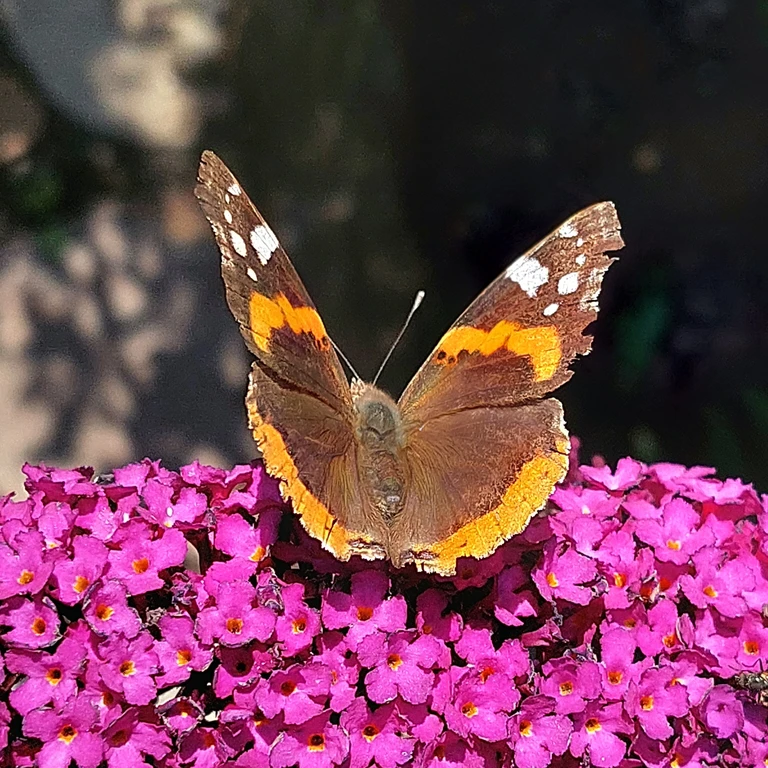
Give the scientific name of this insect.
Vanessa atalanta
